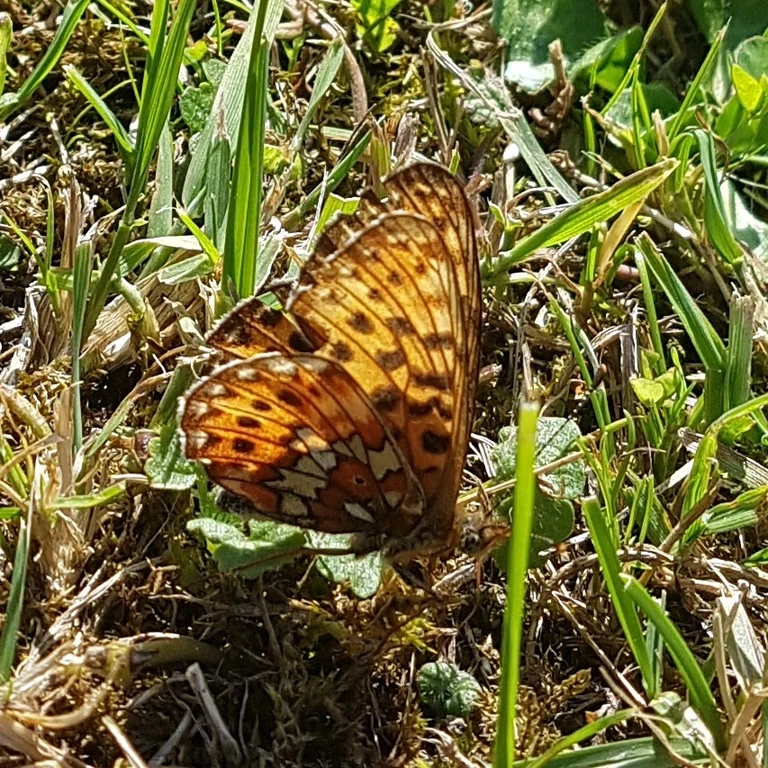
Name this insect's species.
Boloria euphrosyne (also Clossiana euphrosyne)
